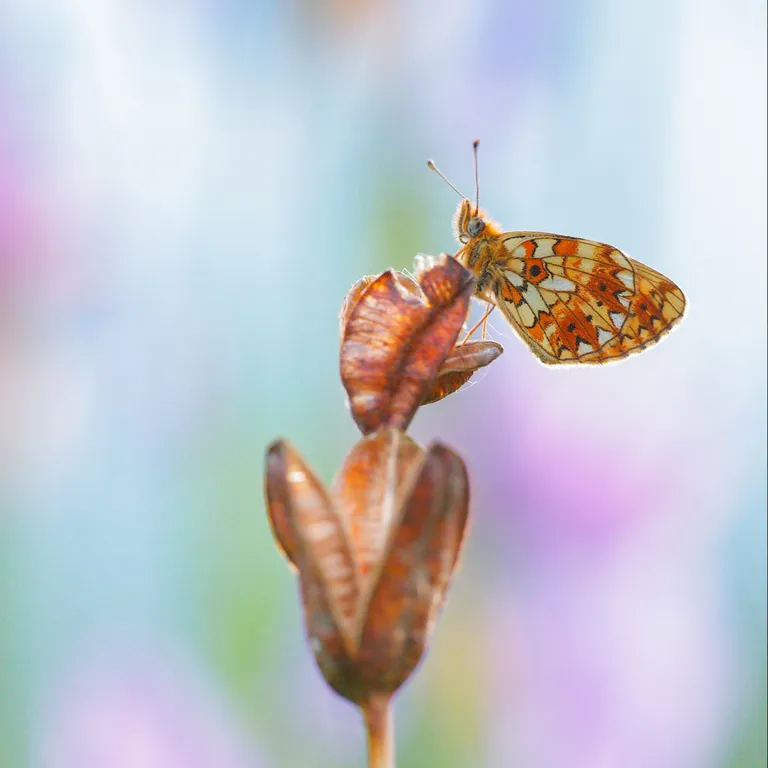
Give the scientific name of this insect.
Boloria selene
